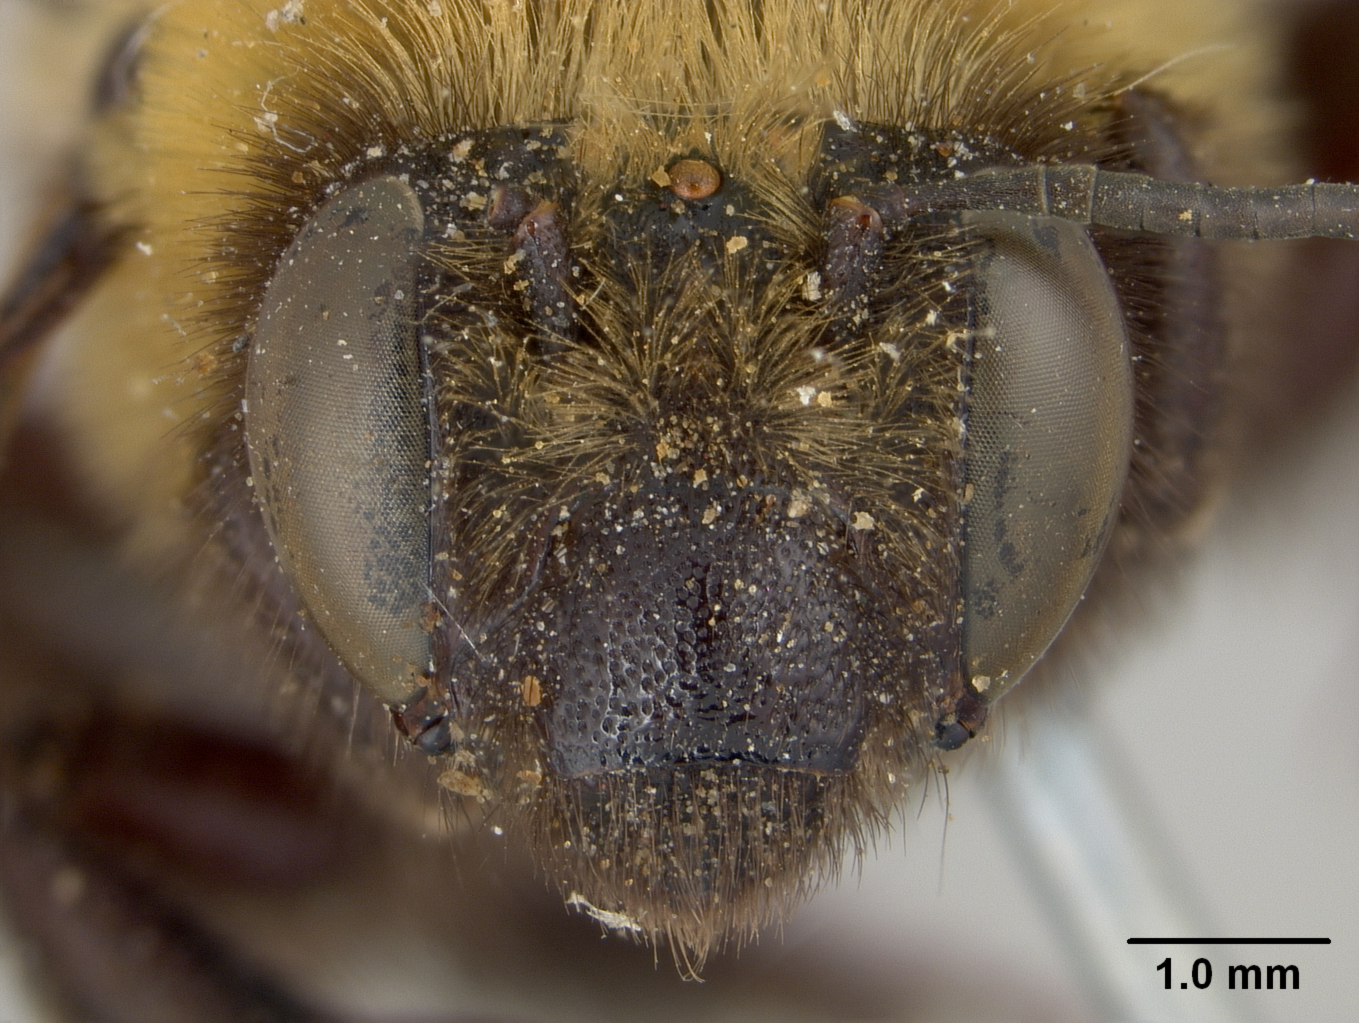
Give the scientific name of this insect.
Anthophora bomboides
